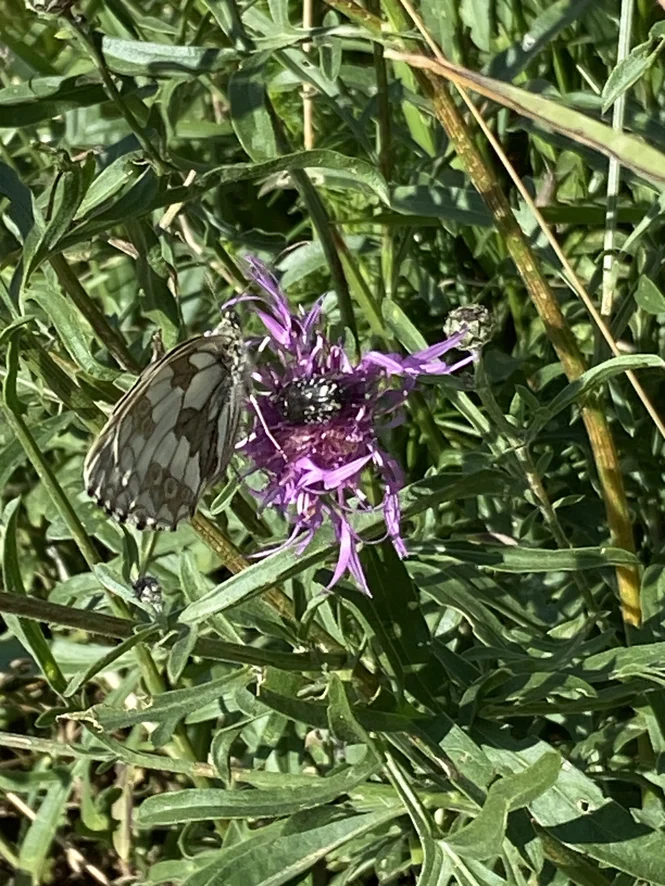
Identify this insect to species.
Melanargia galathea
